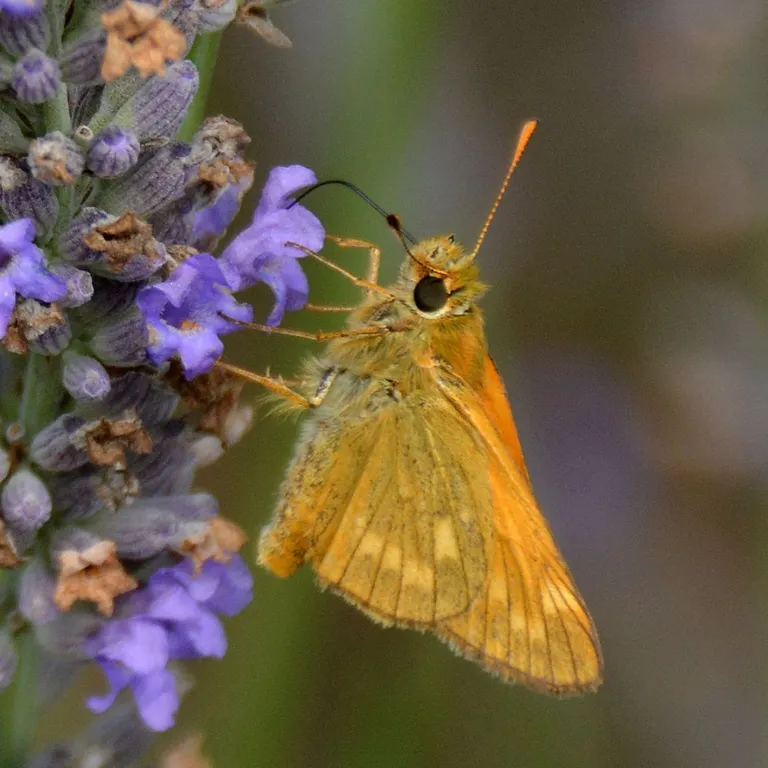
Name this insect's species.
Ochlodes sylvanus (also Ochlodes venata)
